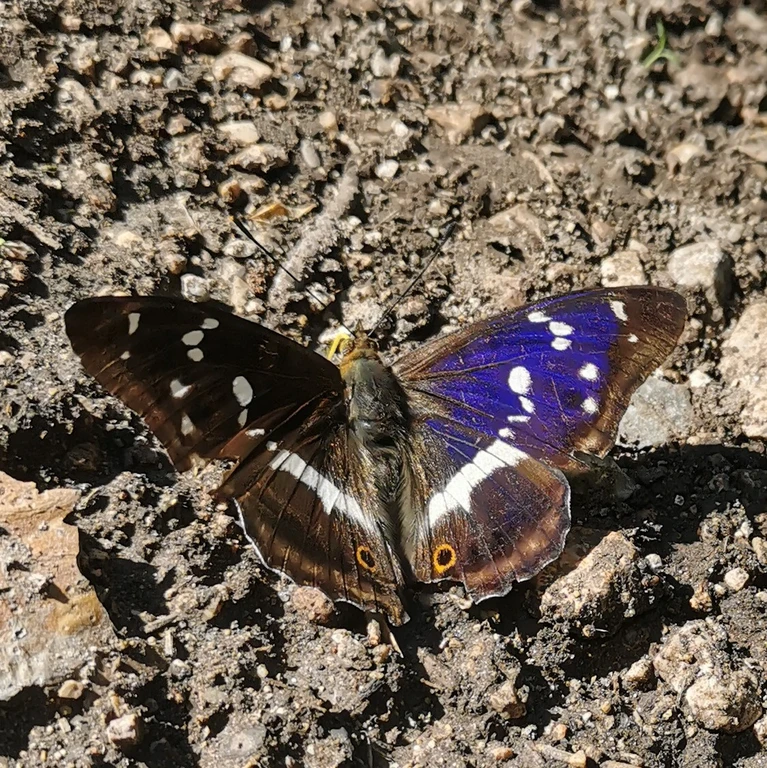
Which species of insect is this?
Apatura iris
